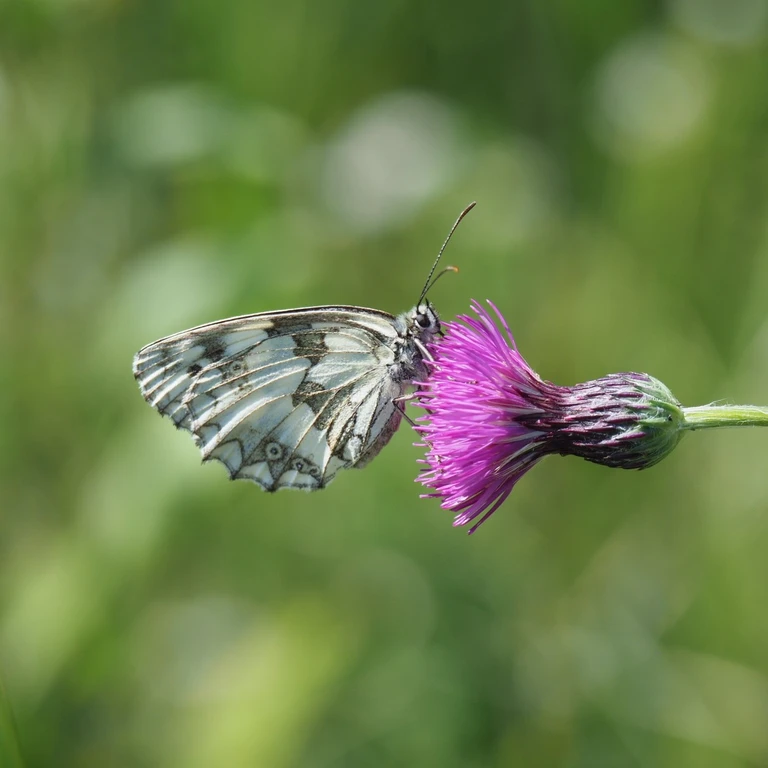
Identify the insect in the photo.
Melanargia galathea
